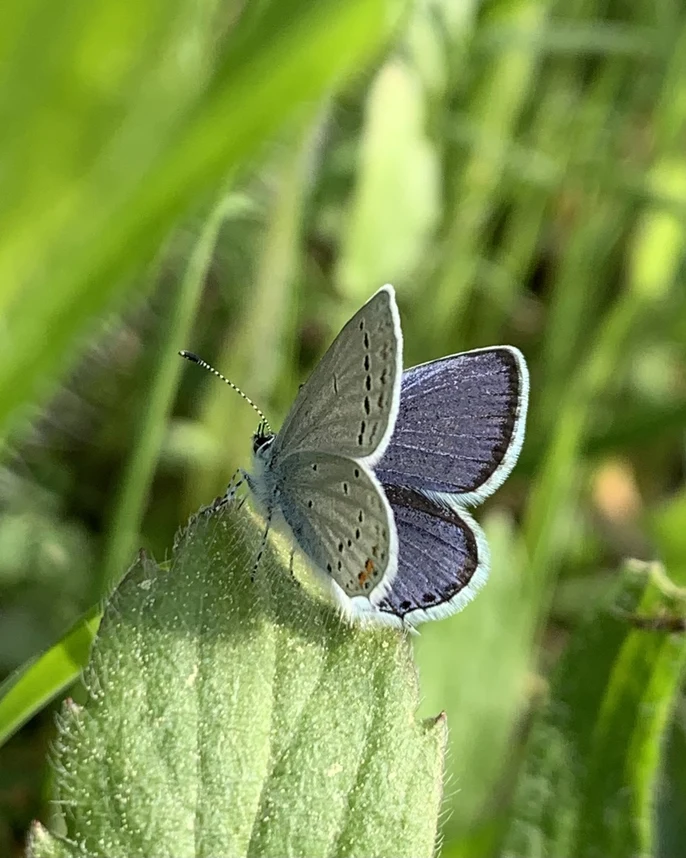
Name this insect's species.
Cupido argiades (also Elkalyce argiades)
